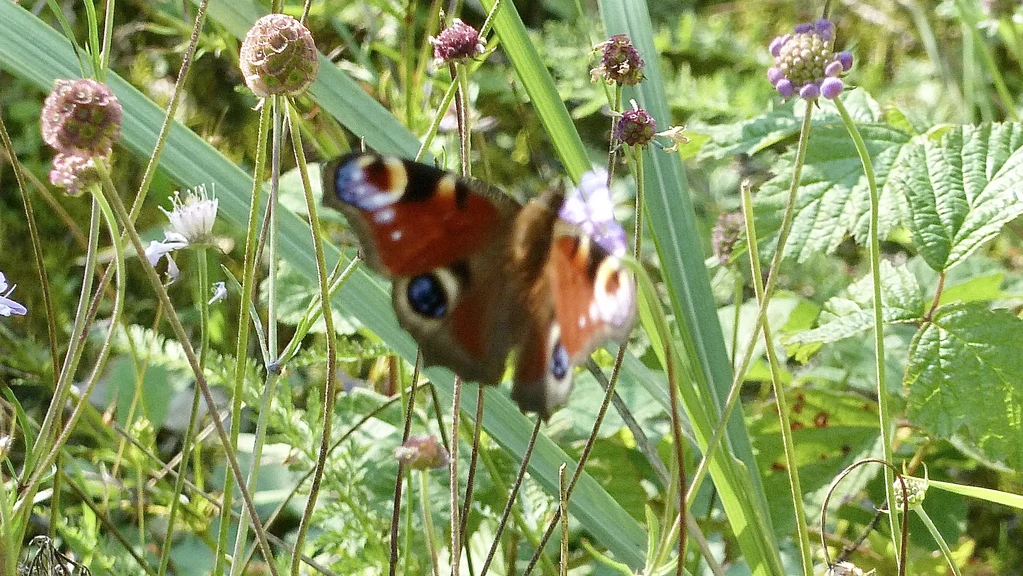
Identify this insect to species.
Aglais io
